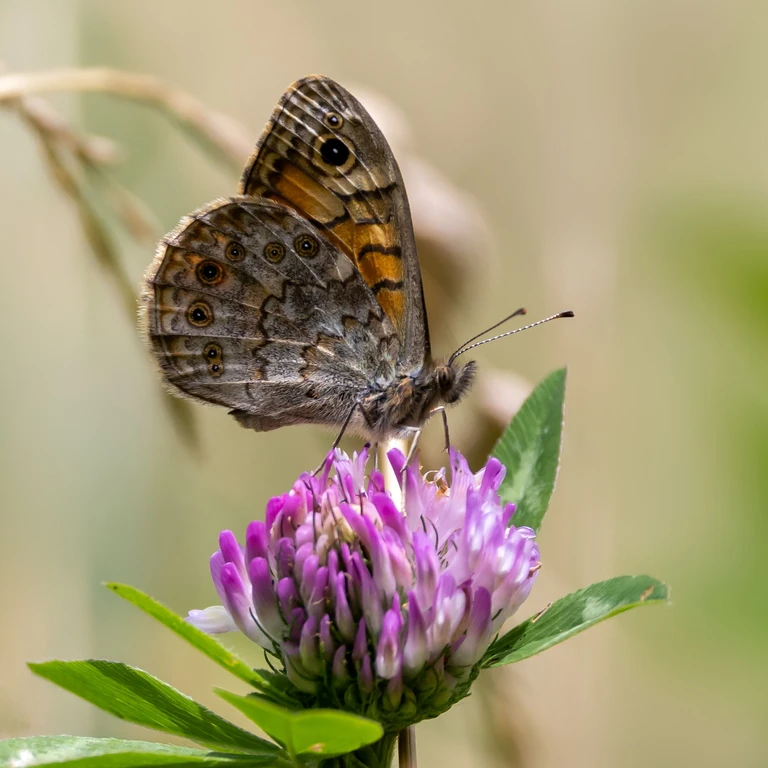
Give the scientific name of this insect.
Lasiommata megera (also Pararge megera)
